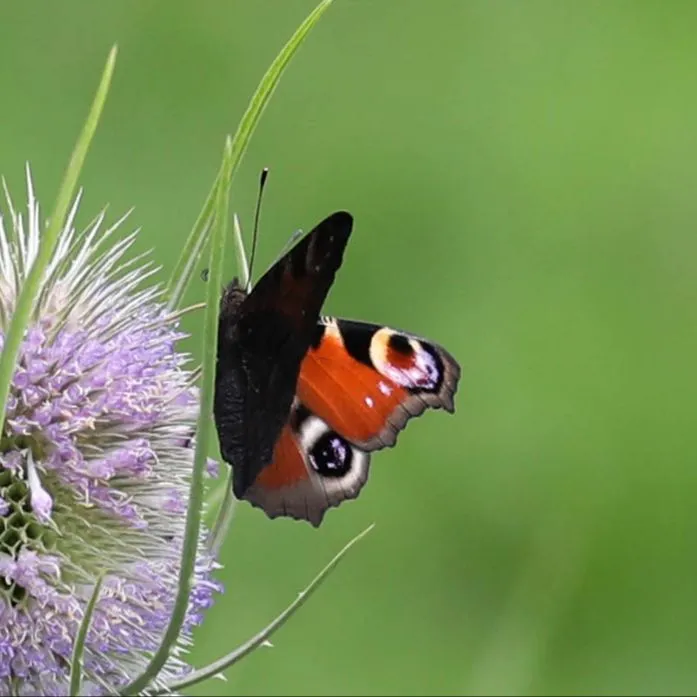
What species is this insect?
Aglais io
